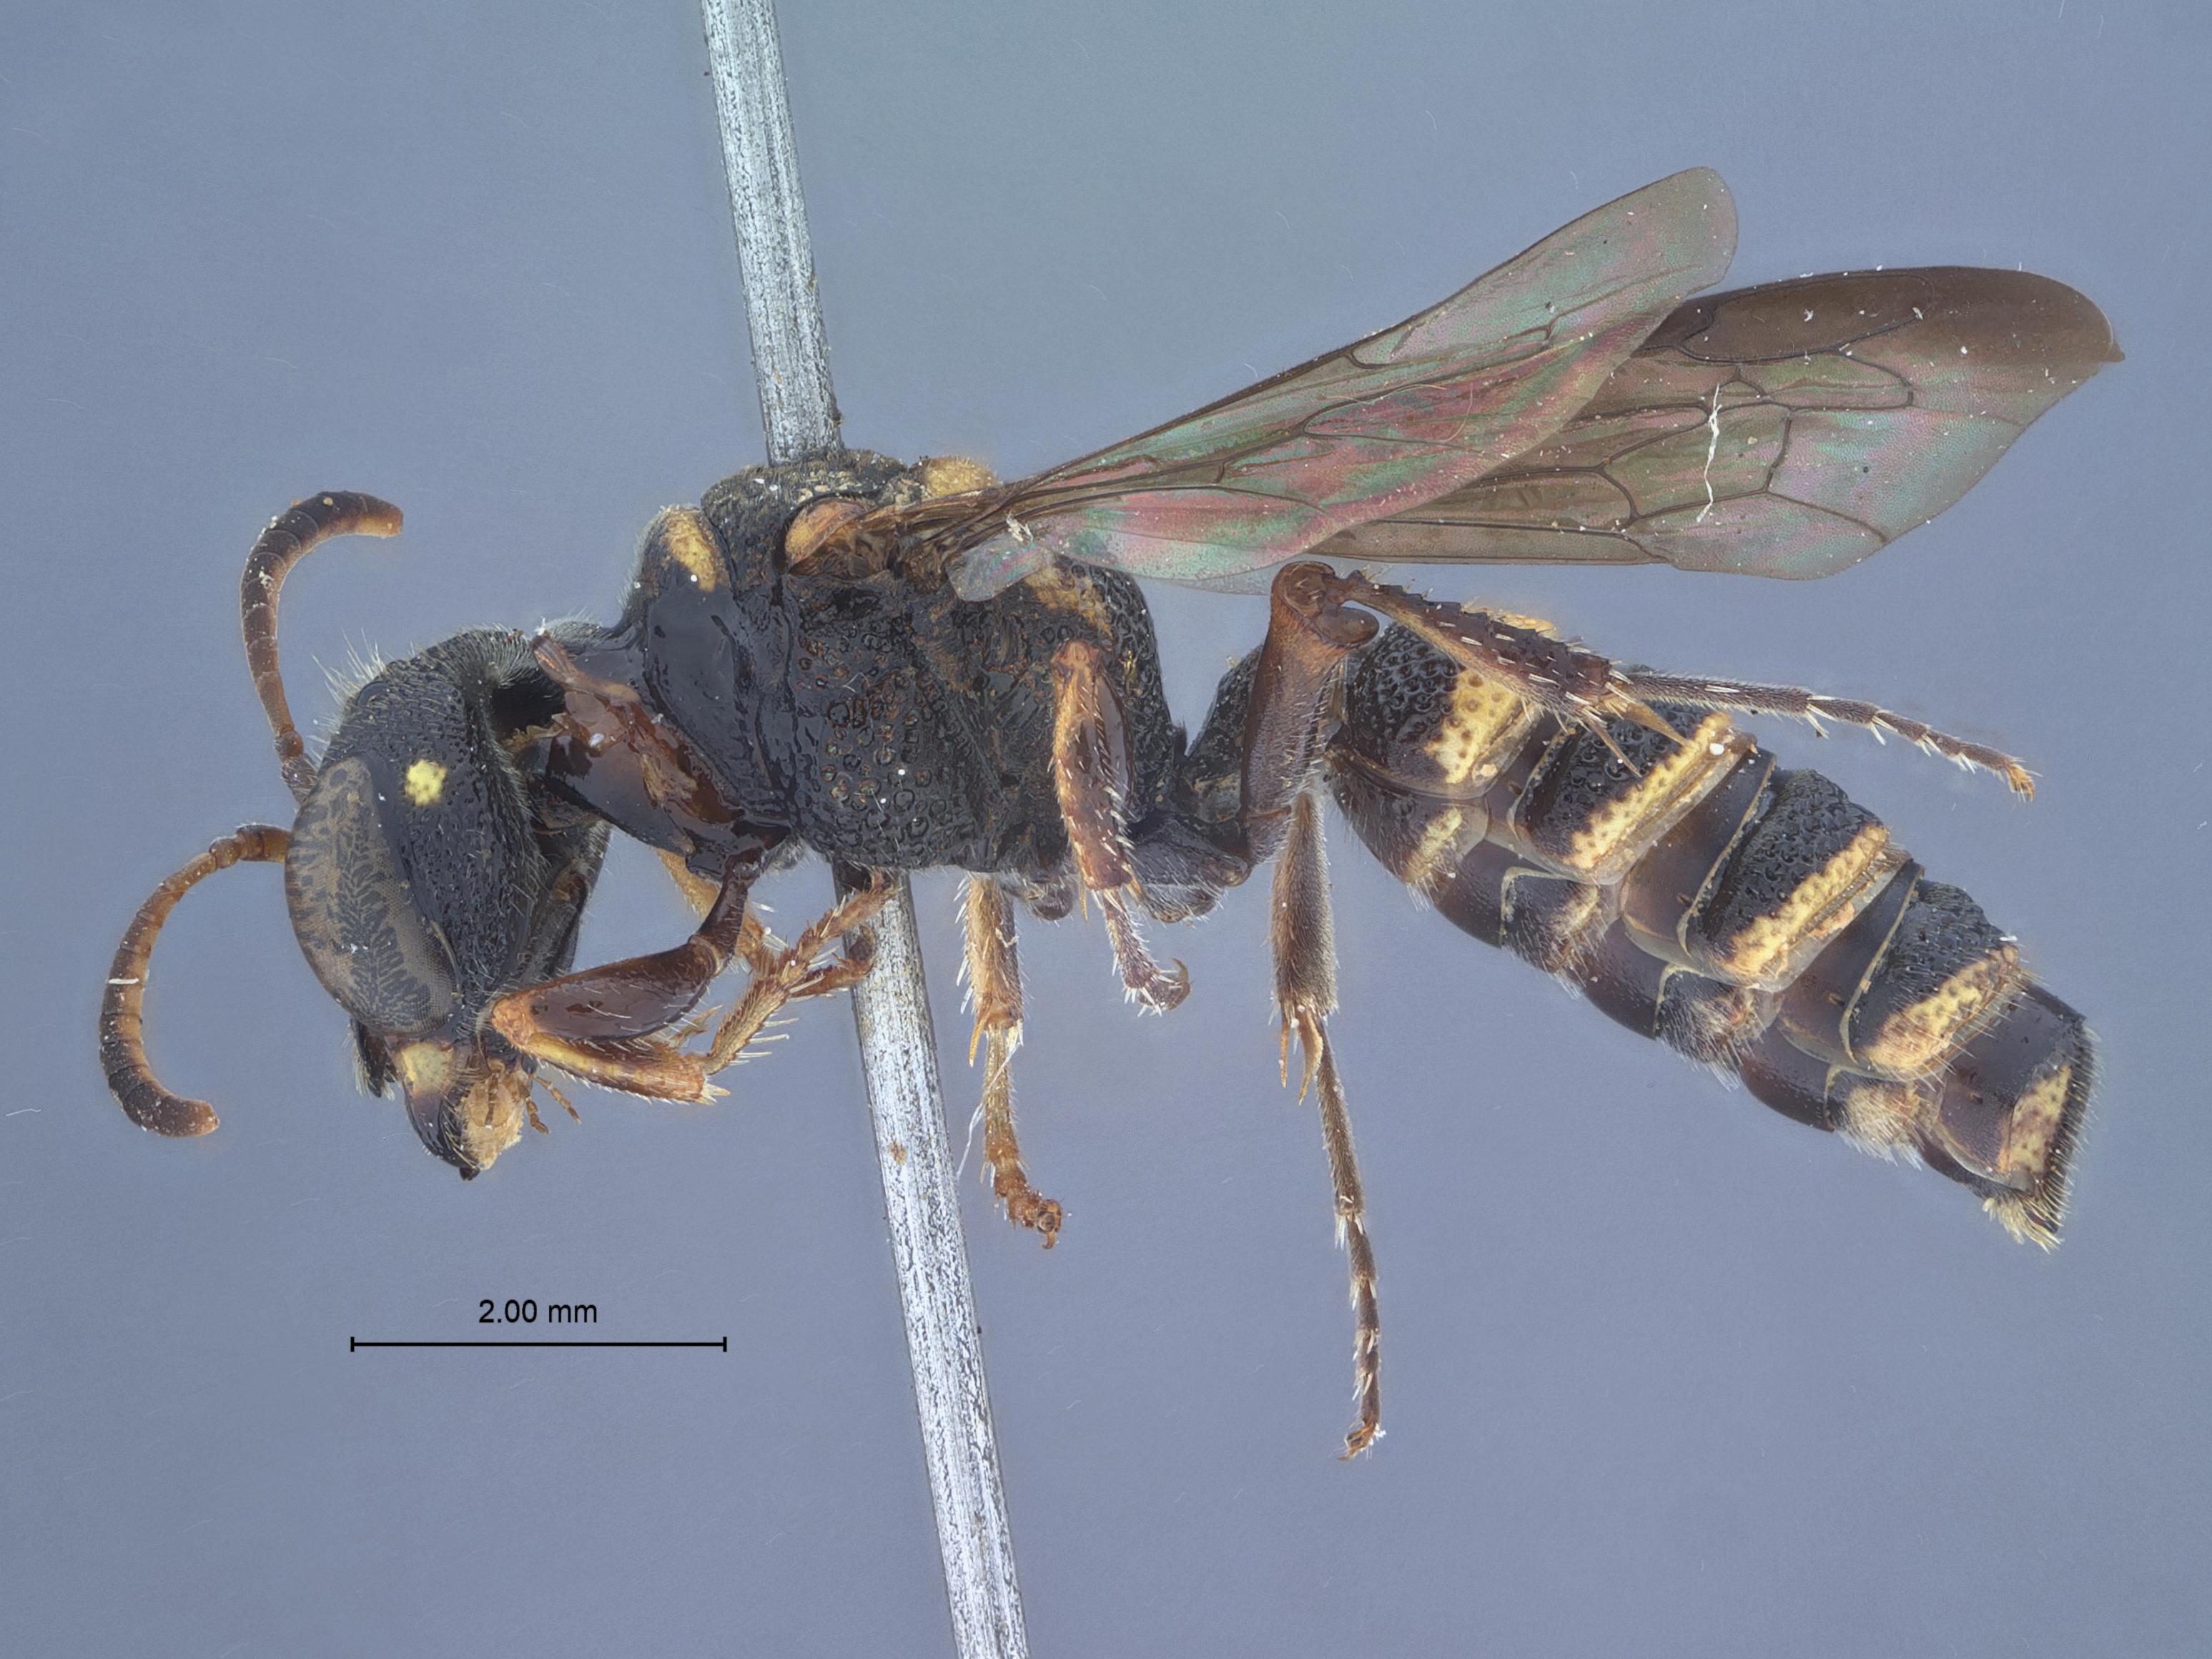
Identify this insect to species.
Cerceris callani
